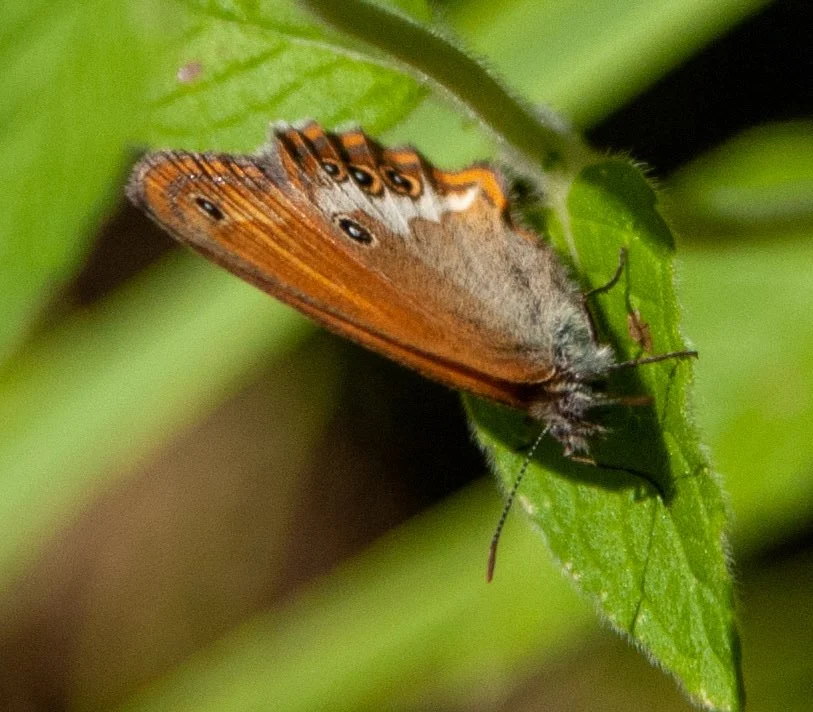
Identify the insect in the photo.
Coenonympha arcania
